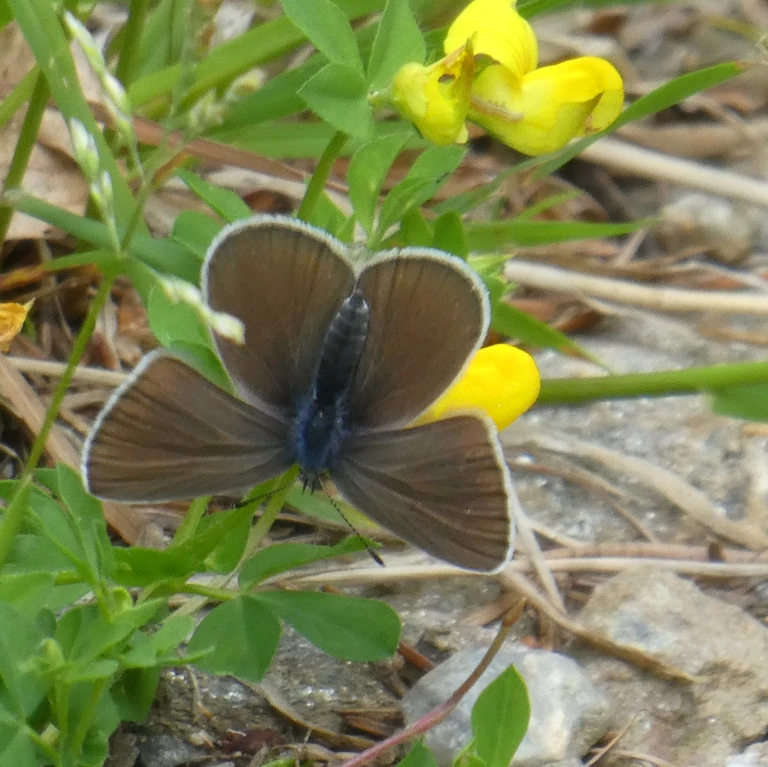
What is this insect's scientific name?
Cupido minimus
